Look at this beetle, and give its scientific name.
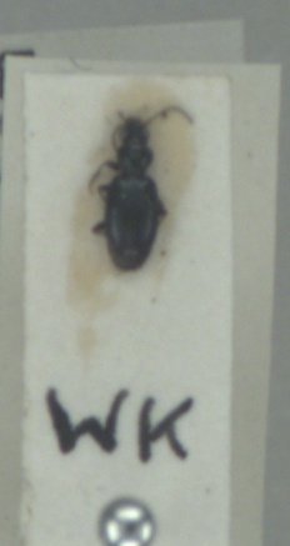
Bembidion normannum
